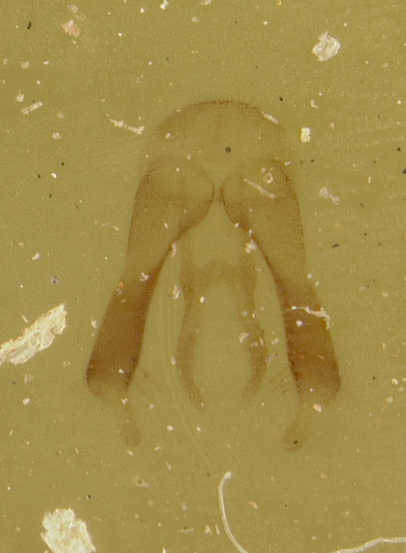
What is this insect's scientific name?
Osmia bakeri
